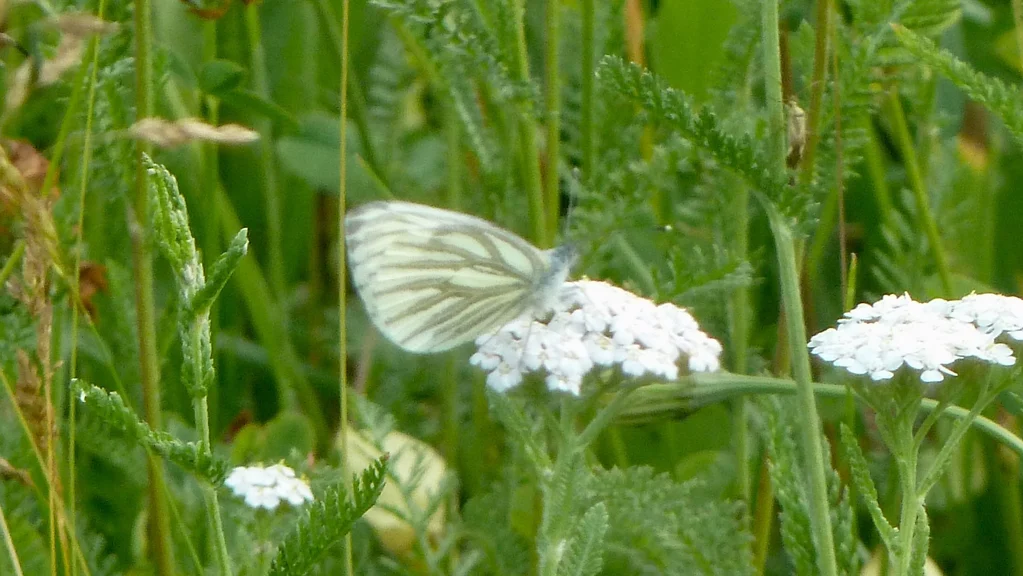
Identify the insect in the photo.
Pieris napi
